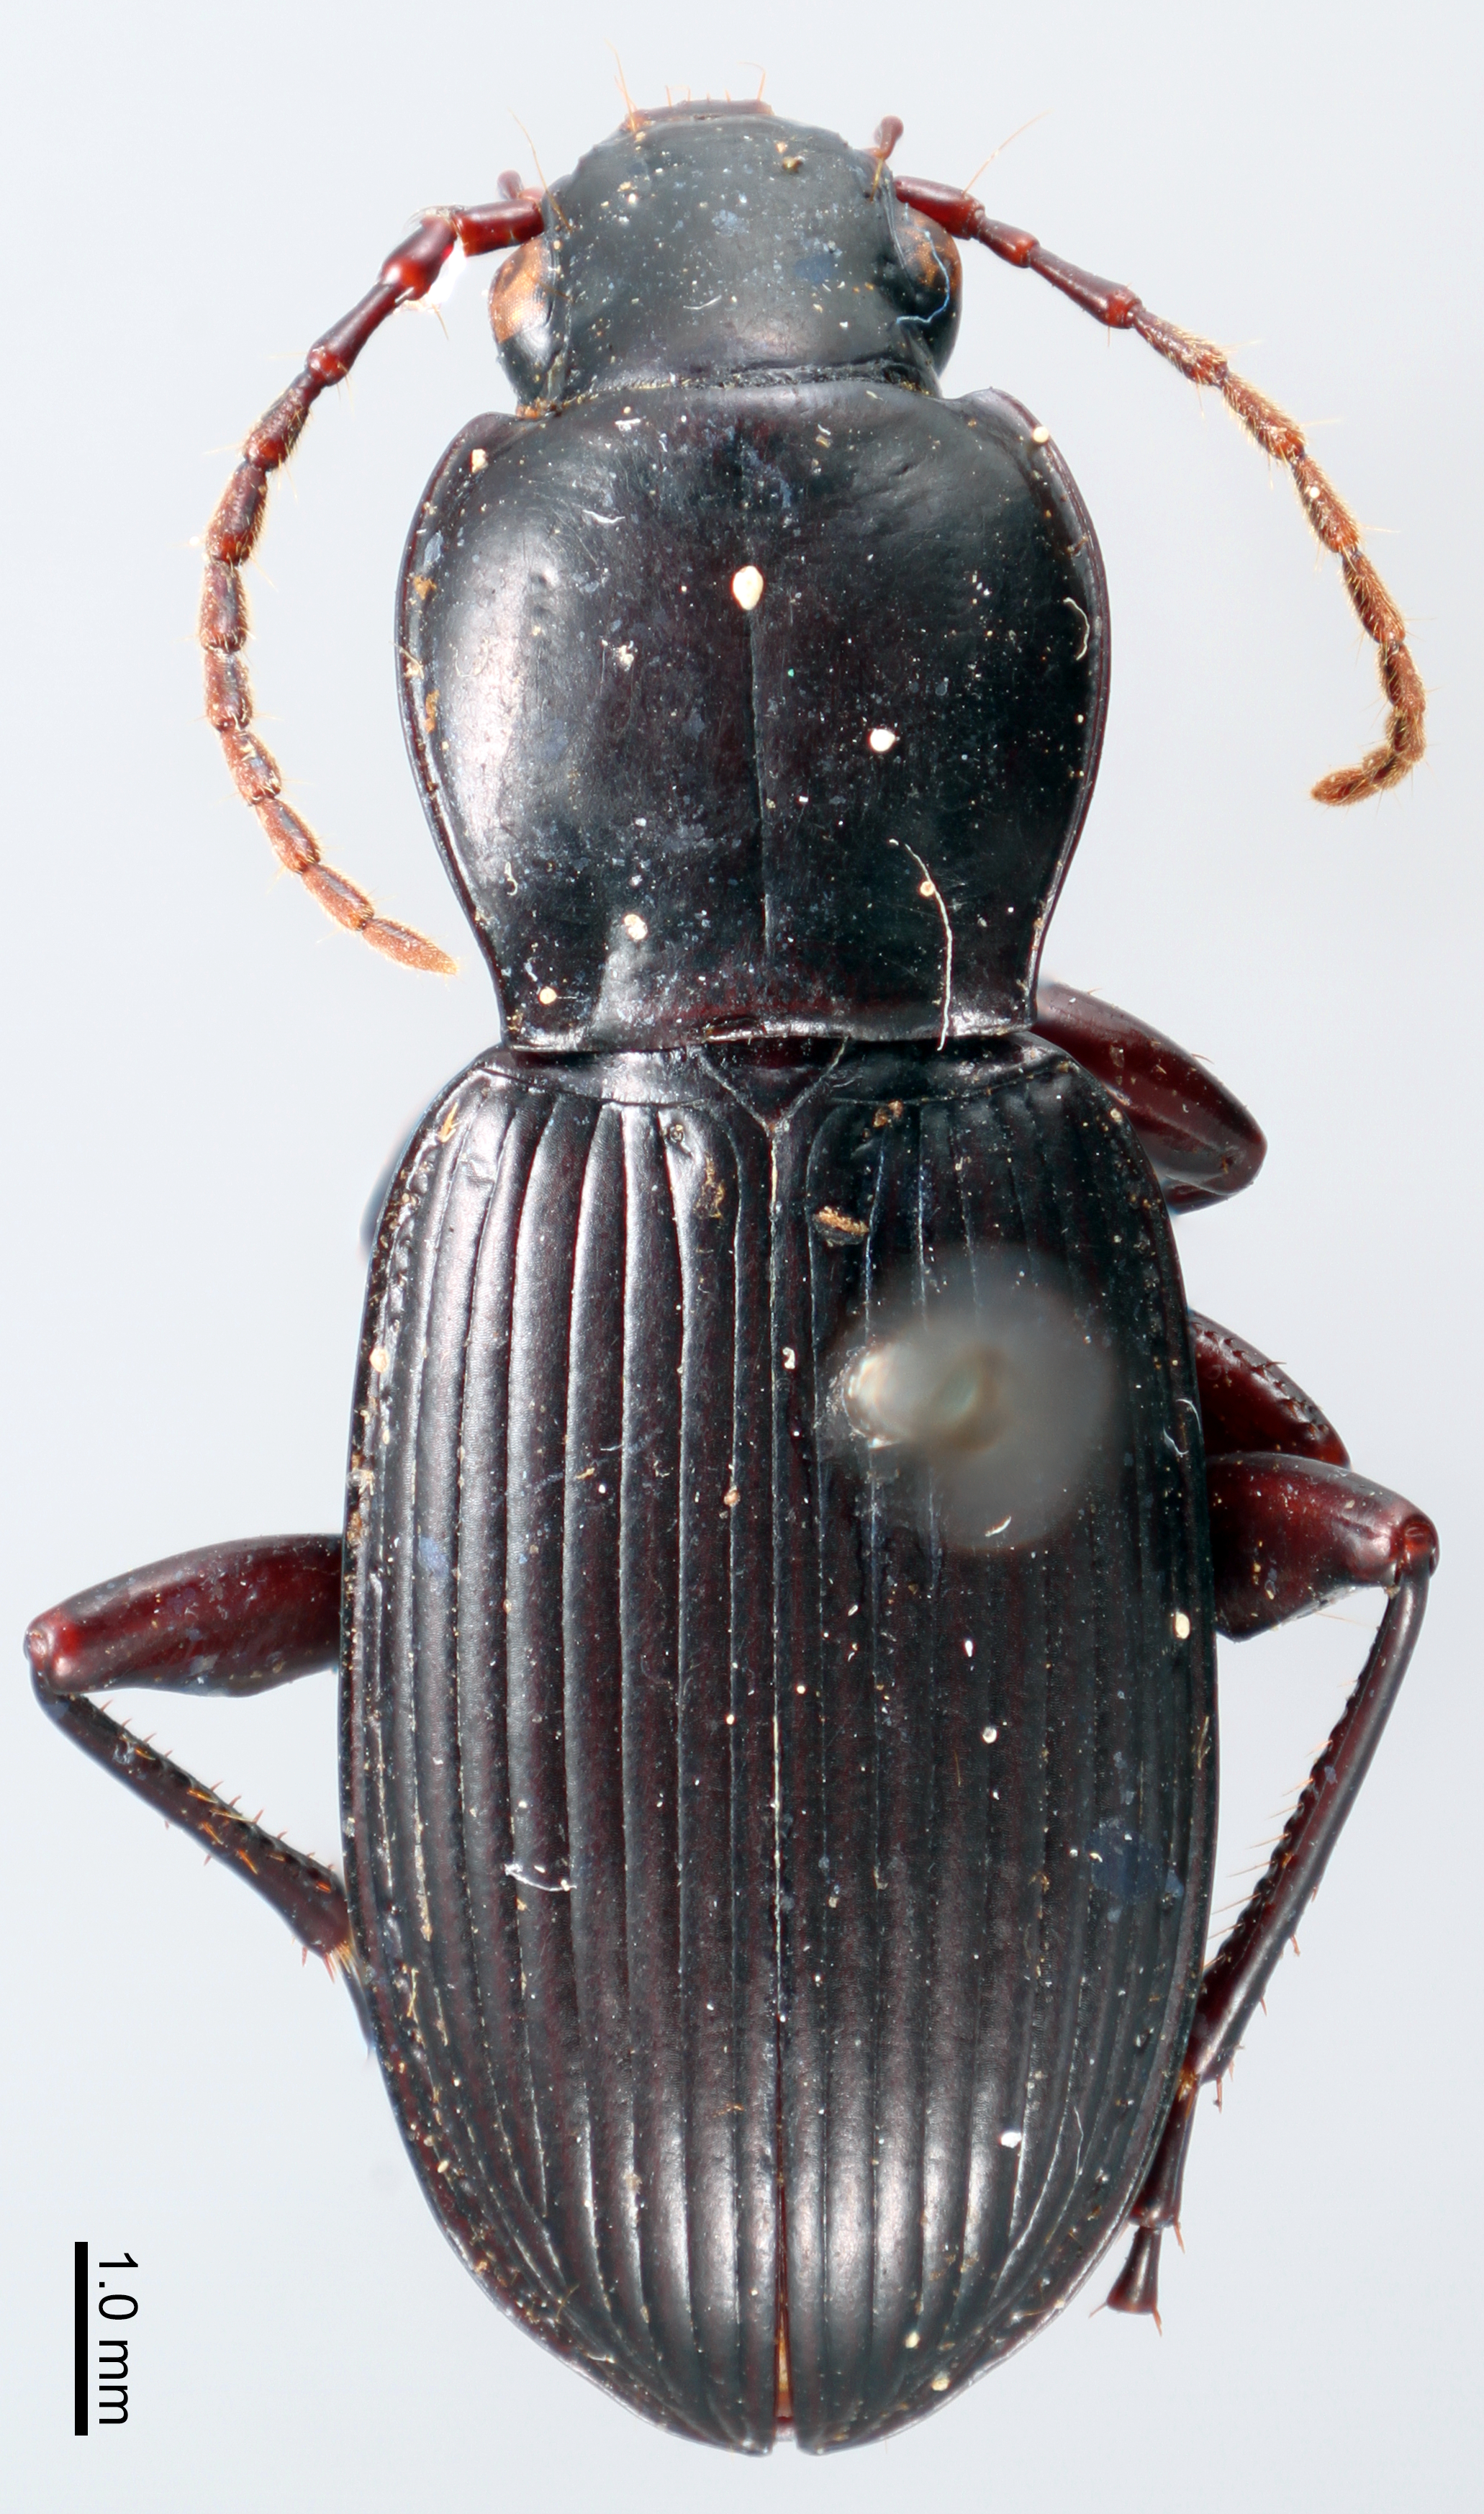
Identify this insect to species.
Hypherpes protensiformis (also Pterostichus protensiformis)
